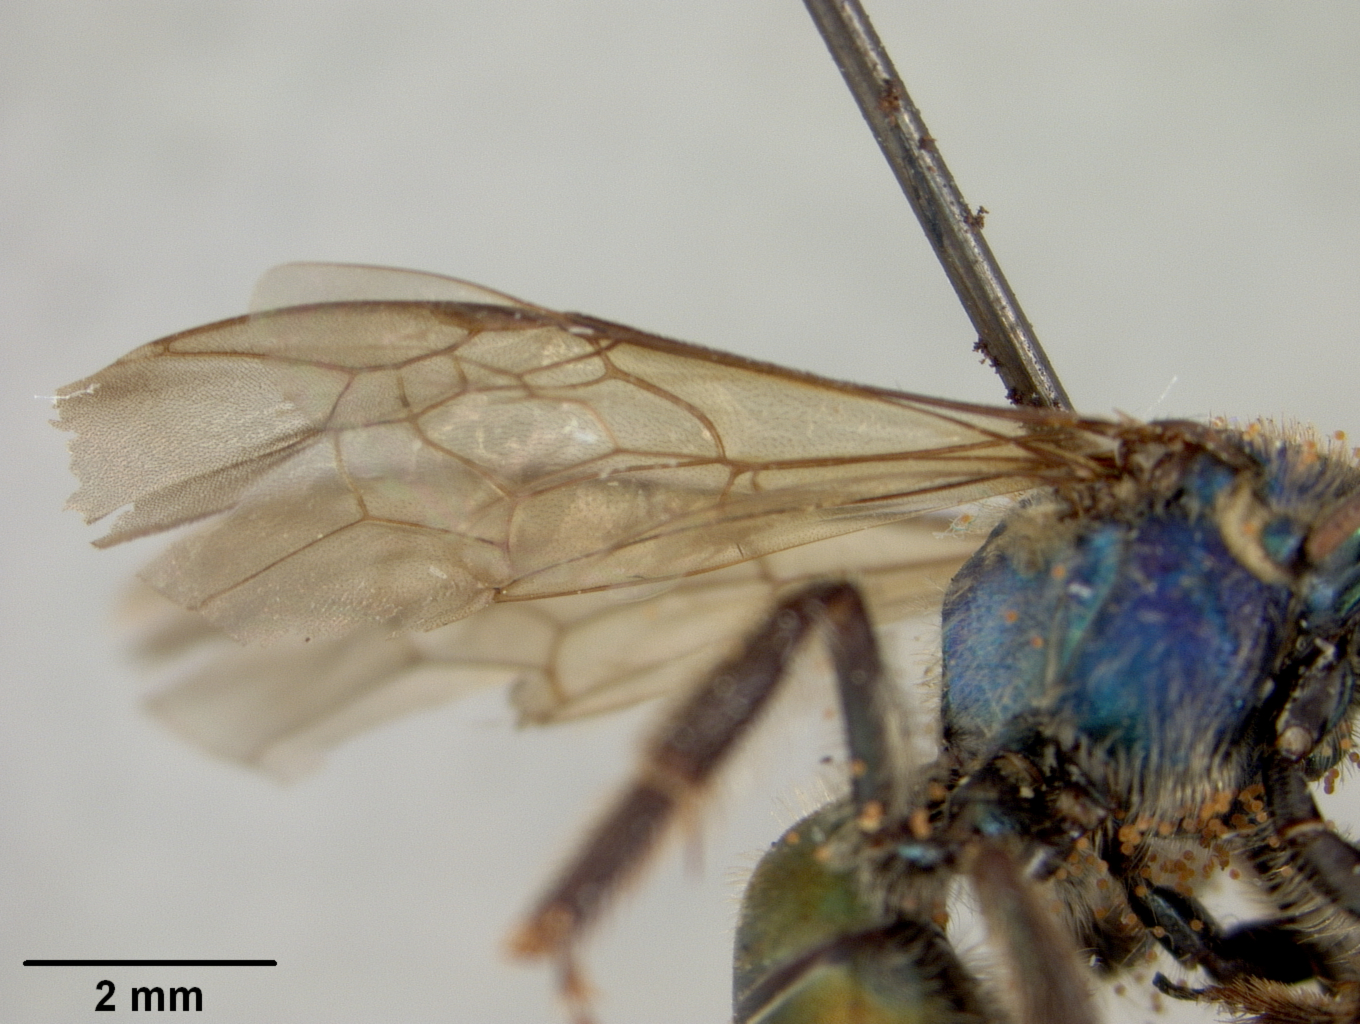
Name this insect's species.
Augochlora semichalcea
